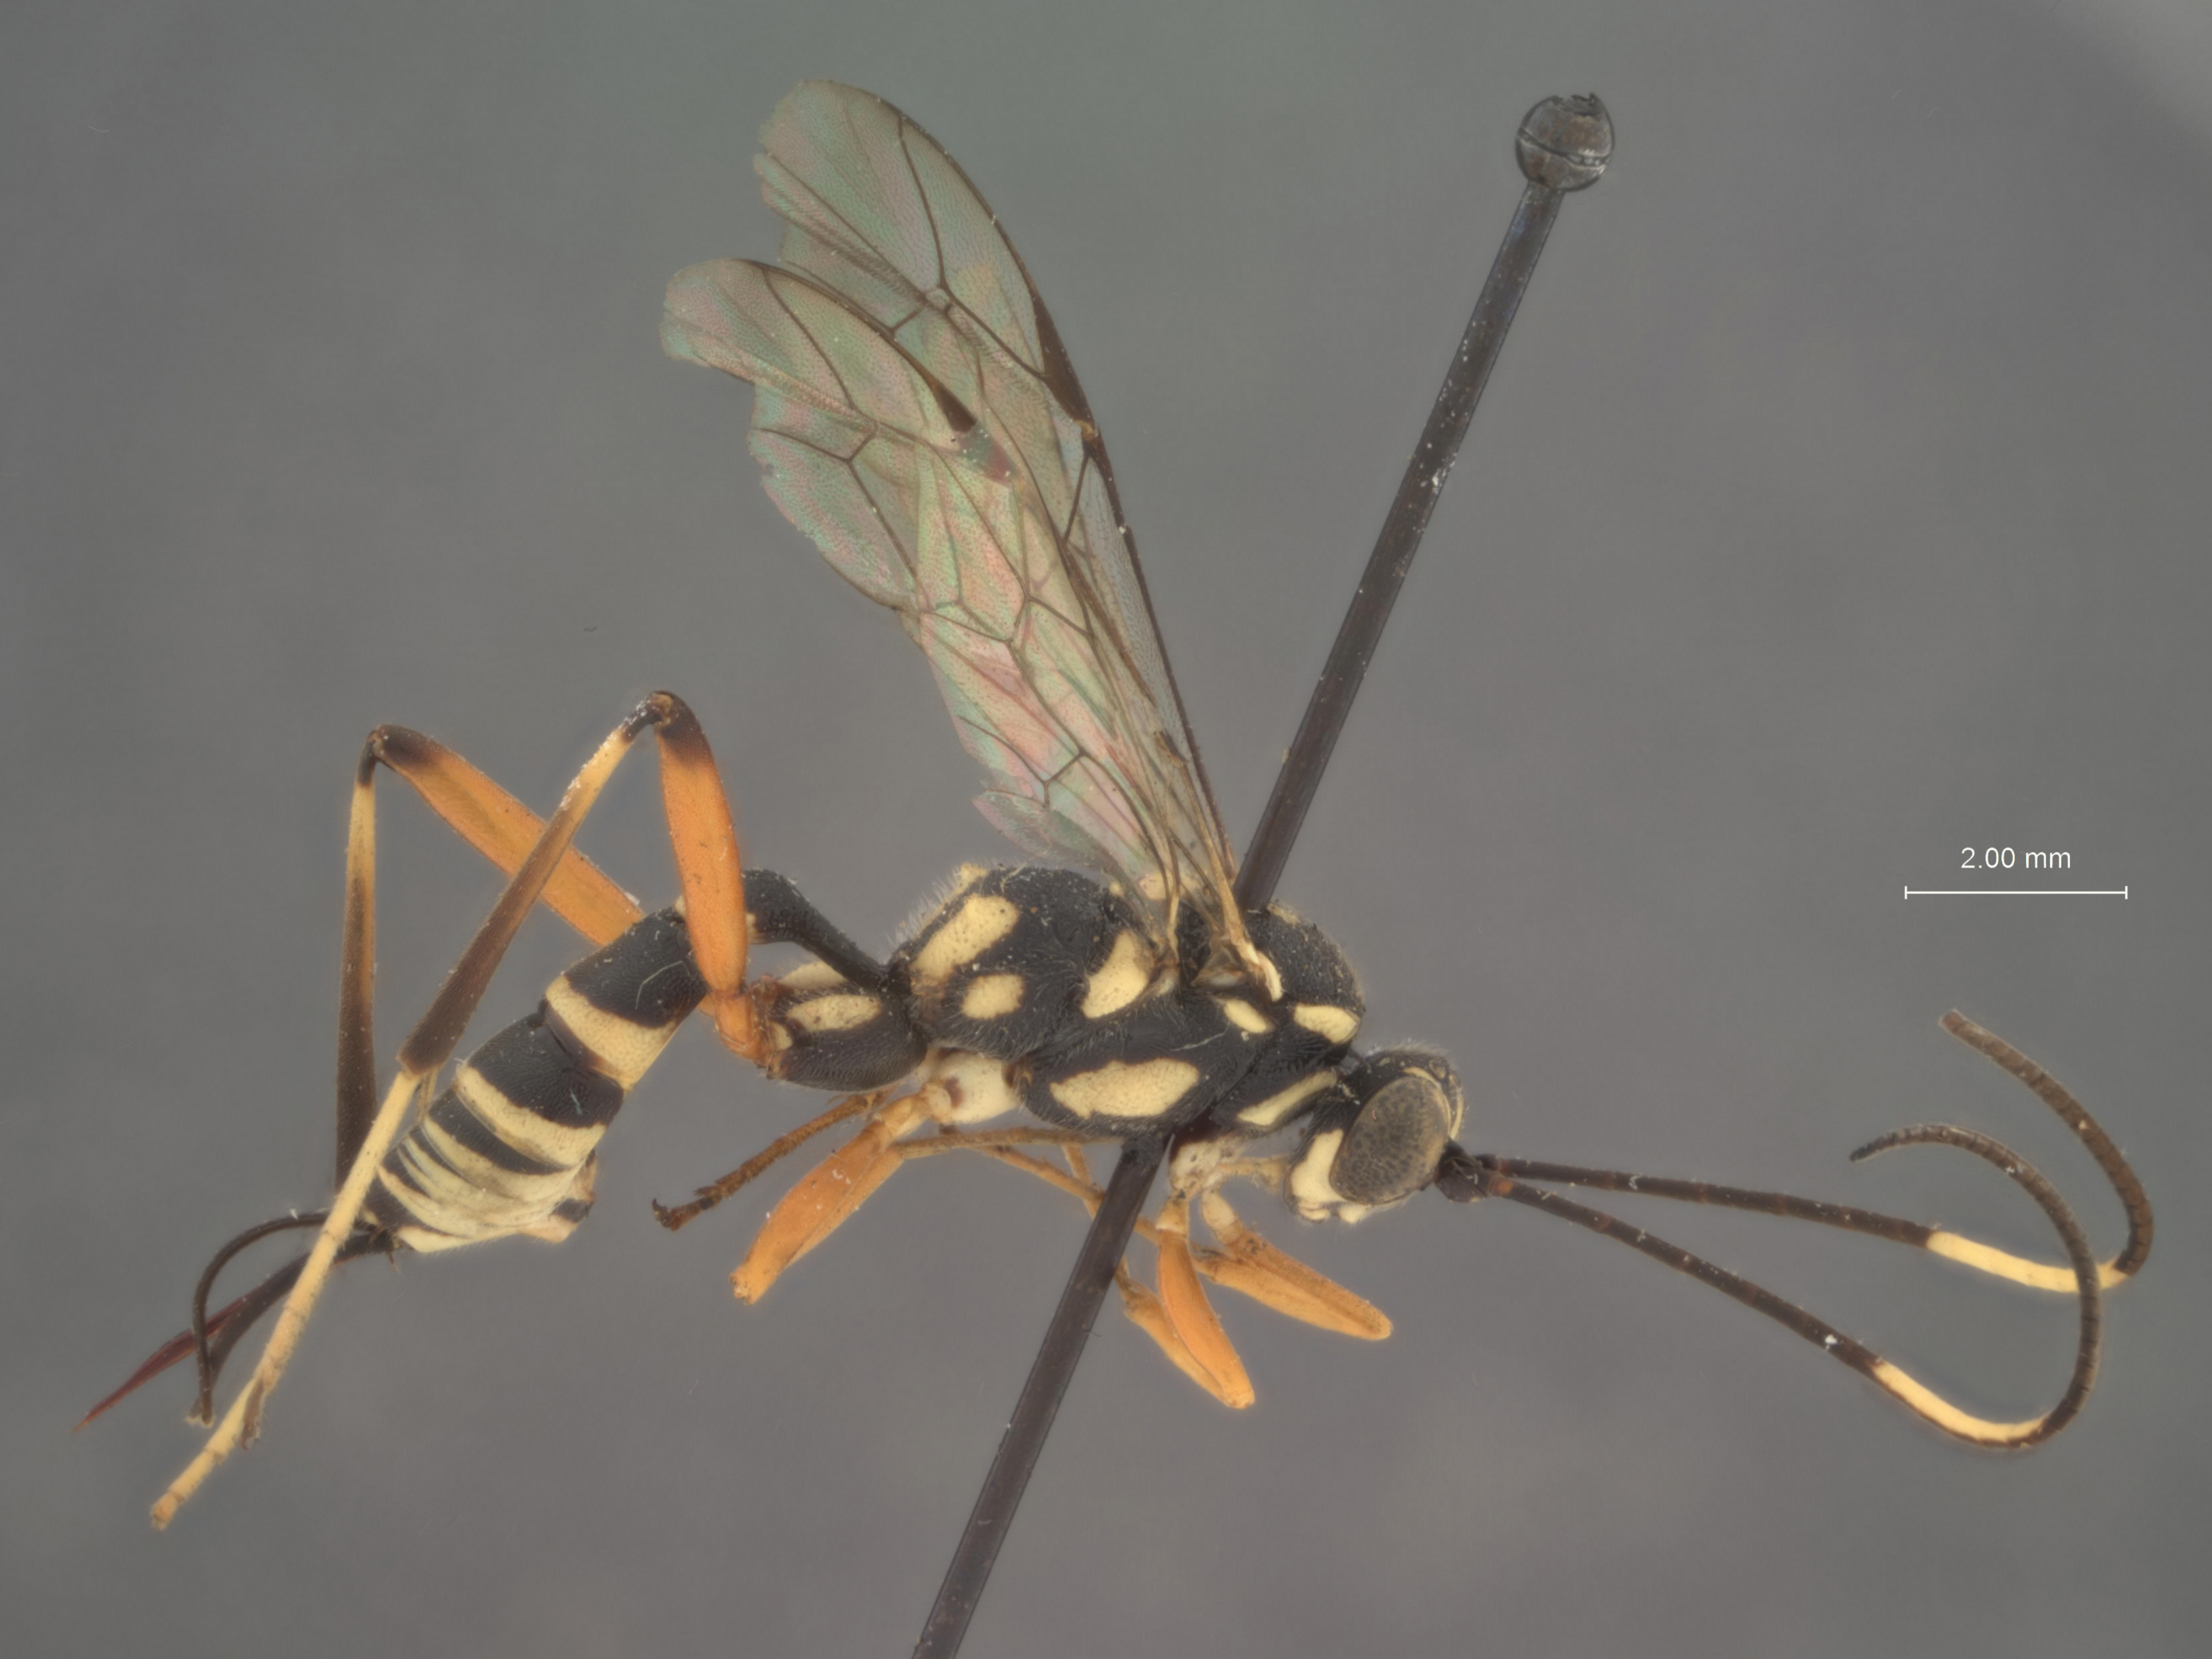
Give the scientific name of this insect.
Listrognathus albomaculatus
